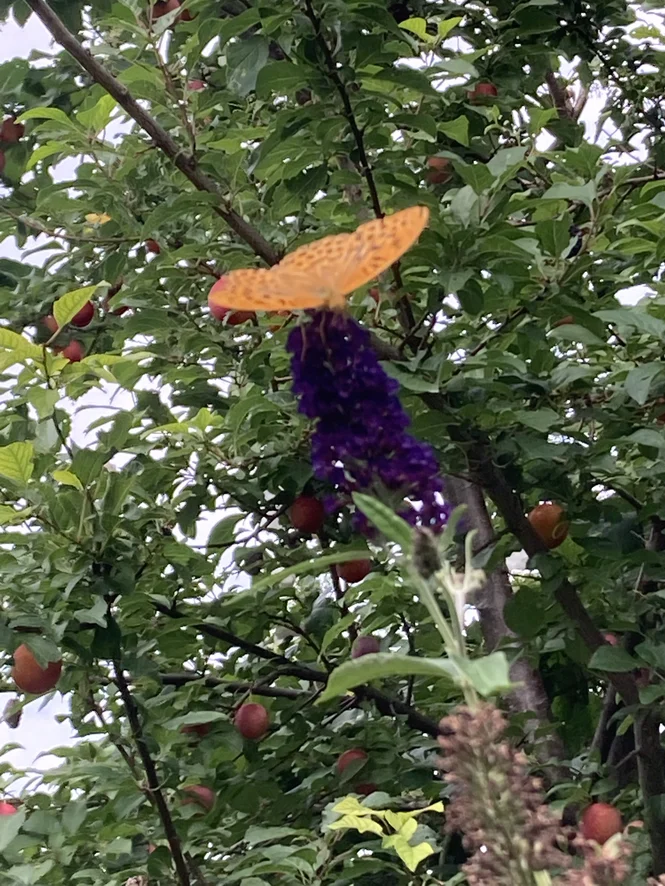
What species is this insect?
Argynnis paphia
